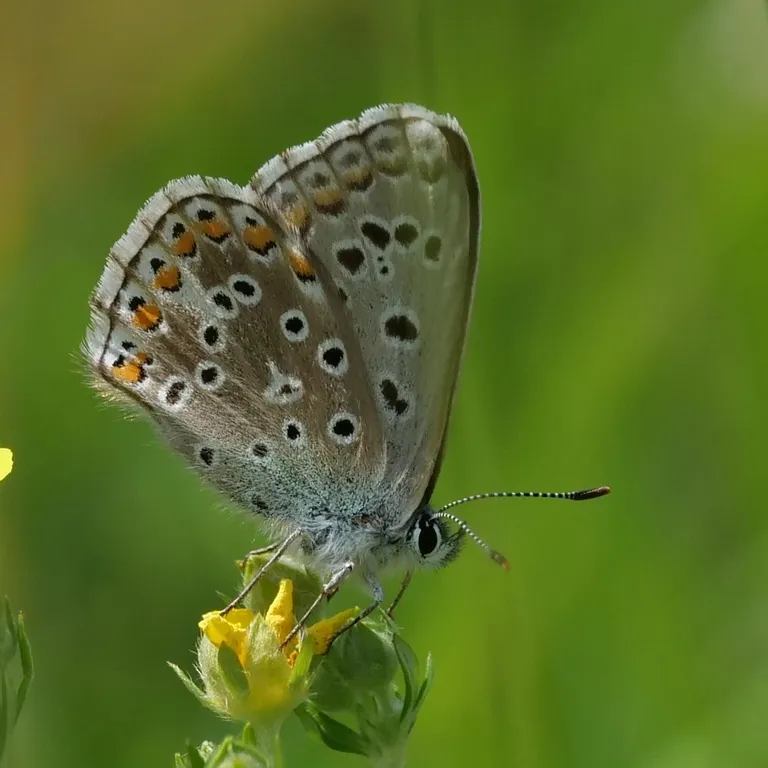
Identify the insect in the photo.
Lysandra bellargus
